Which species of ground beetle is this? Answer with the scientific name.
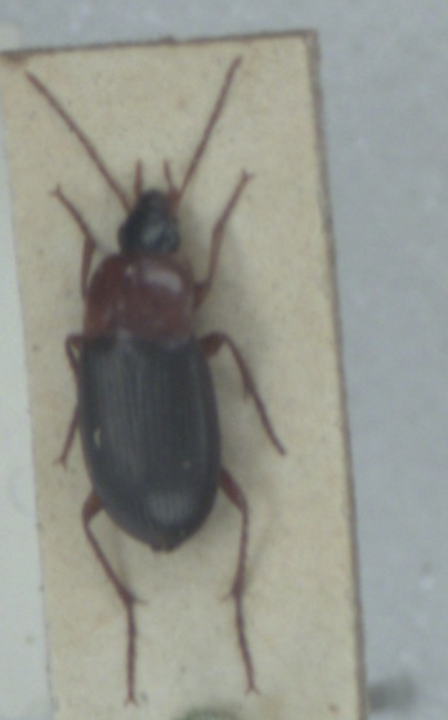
Calathus melanocephalus
